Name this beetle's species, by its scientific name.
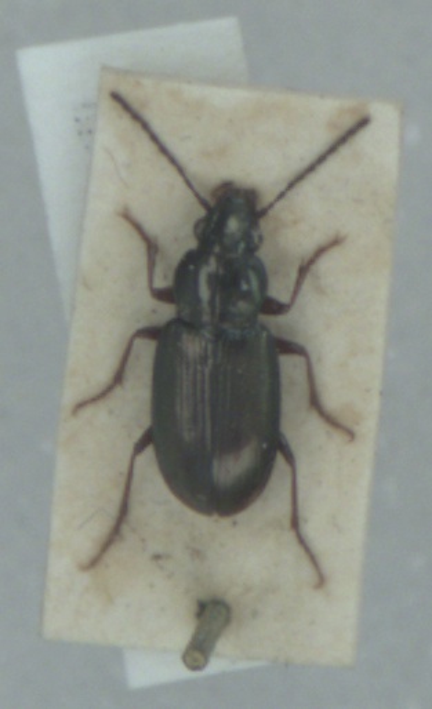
Pogonus chalceus
